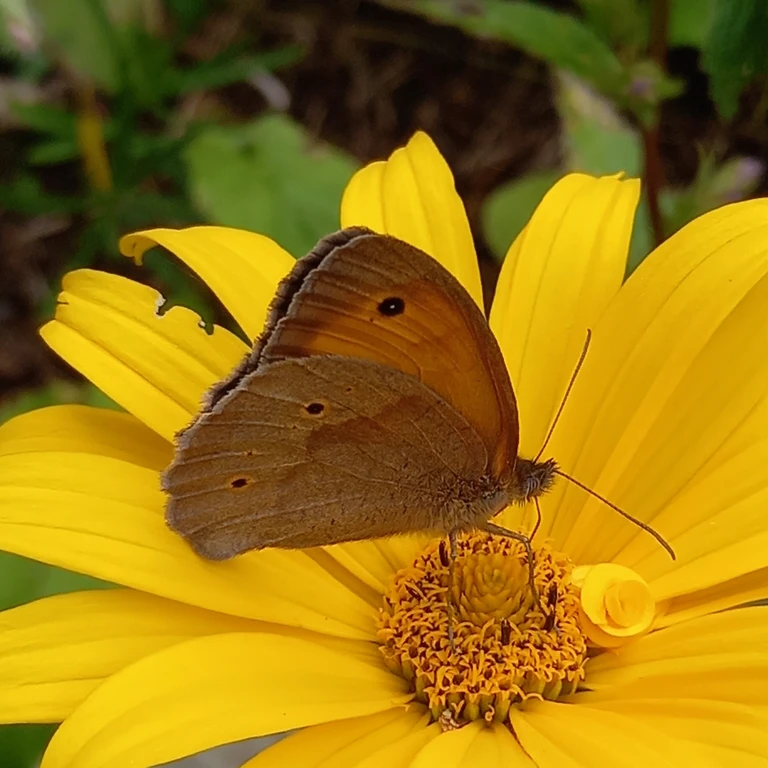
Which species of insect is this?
Maniola jurtina
